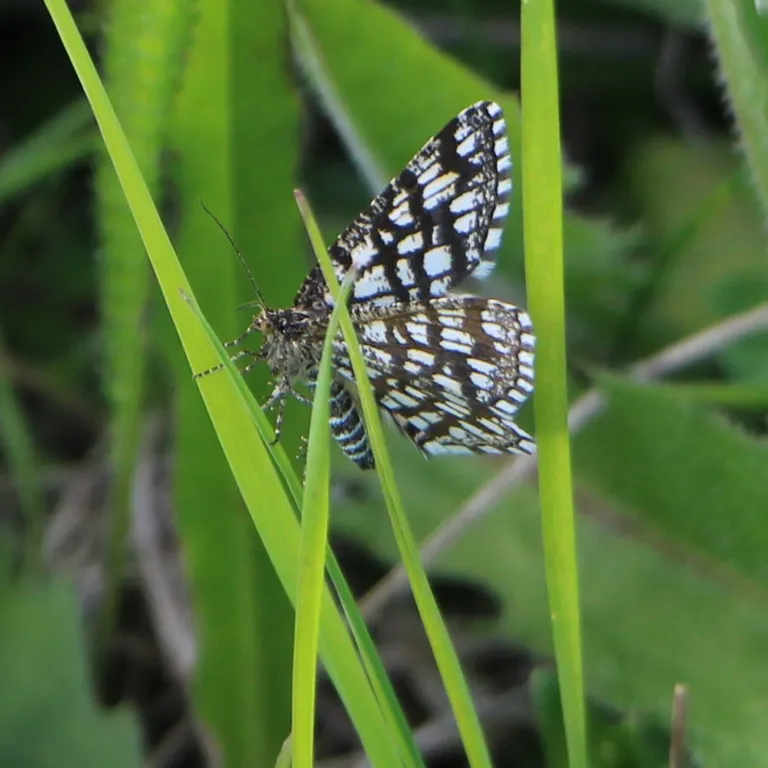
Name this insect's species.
Chiasmia clathrata
